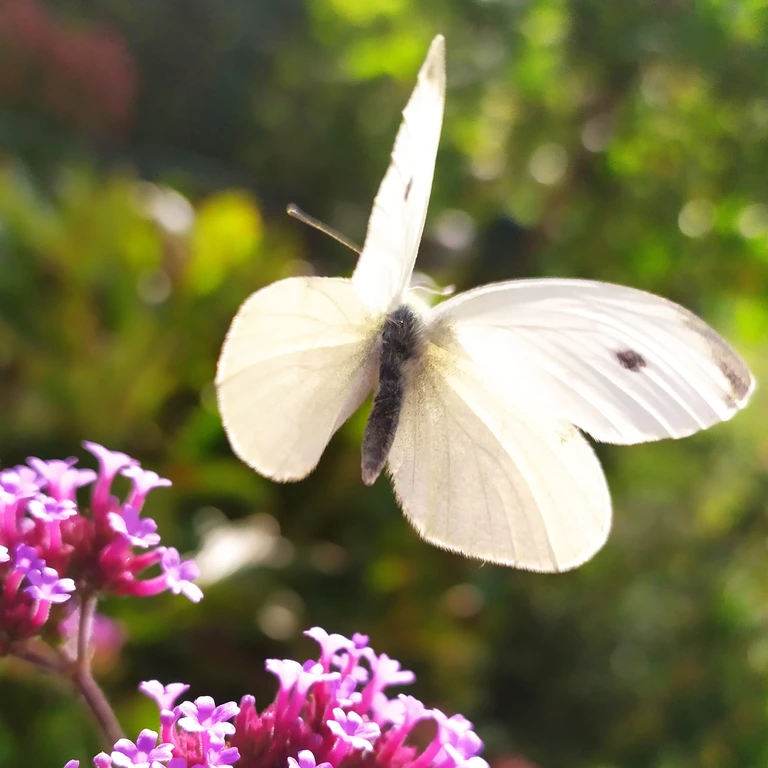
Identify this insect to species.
Pieris rapae
